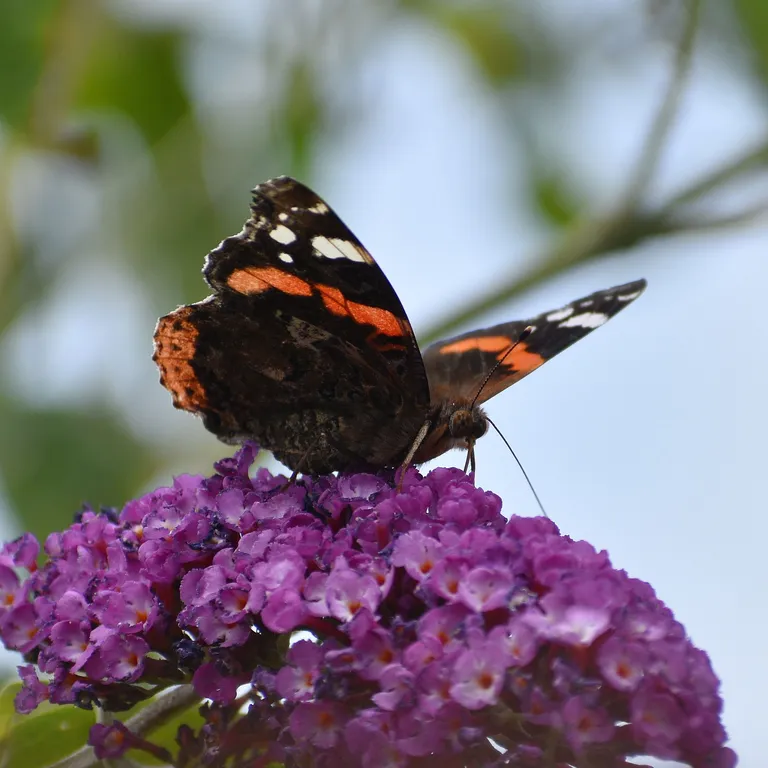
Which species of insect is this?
Vanessa atalanta
